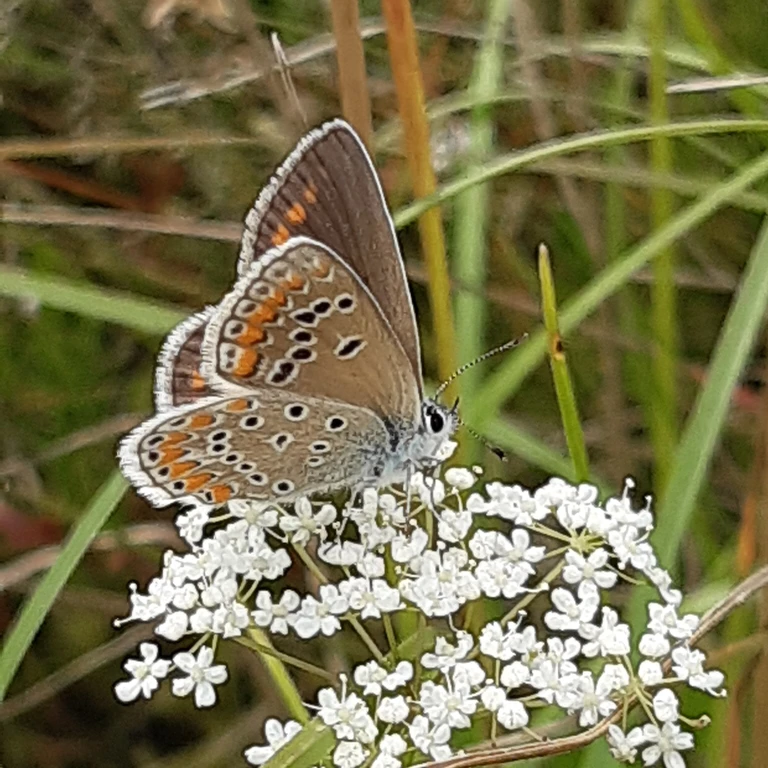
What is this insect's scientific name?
Polyommatus thersites
